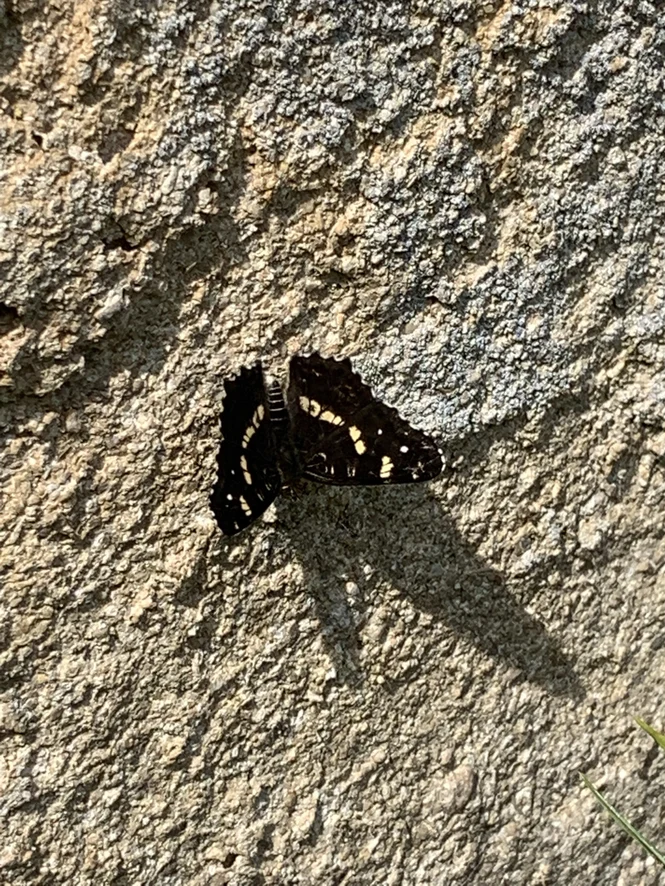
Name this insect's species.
Araschnia levana
